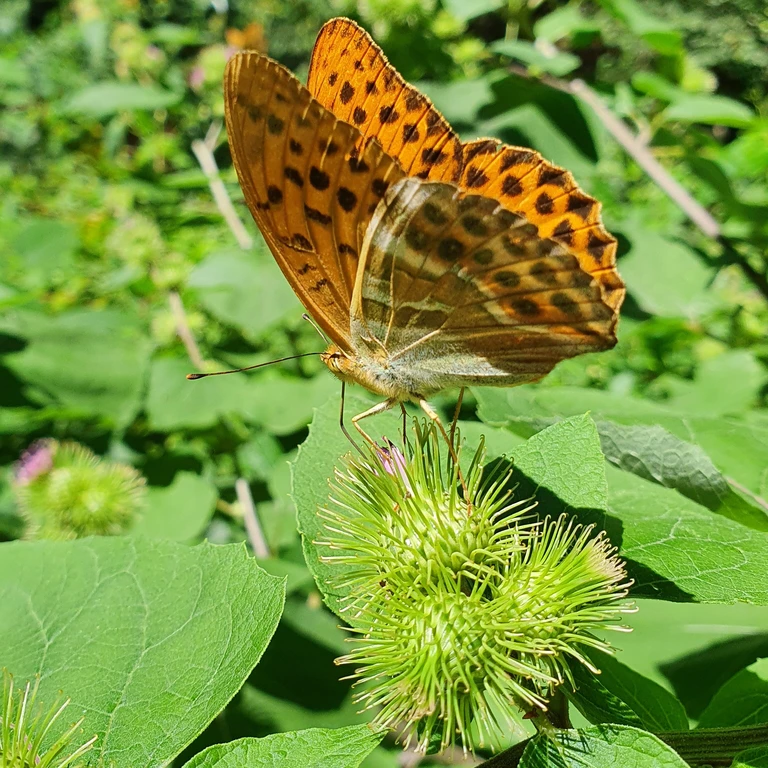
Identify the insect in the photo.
Argynnis paphia
